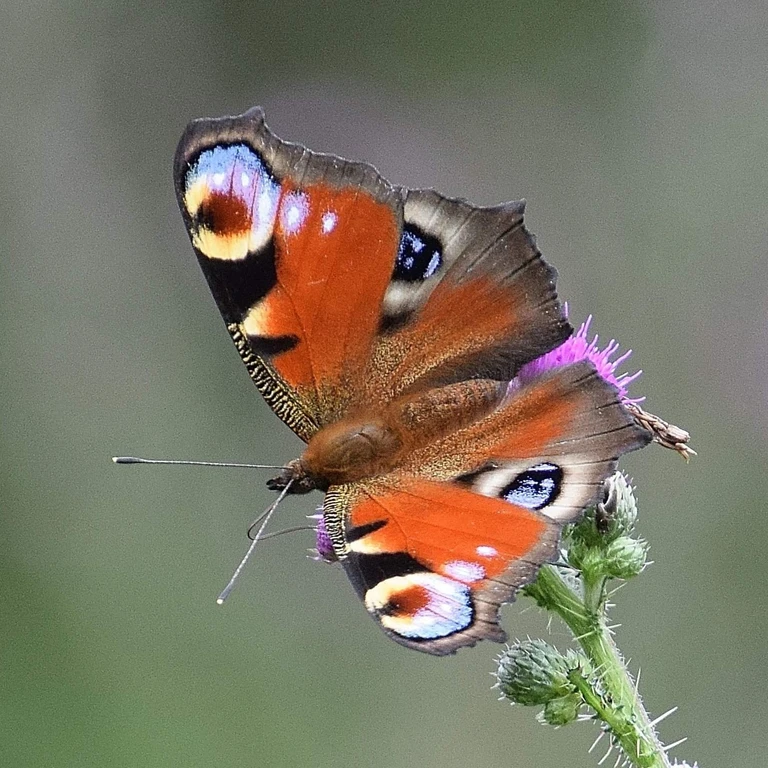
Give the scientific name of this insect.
Aglais io
